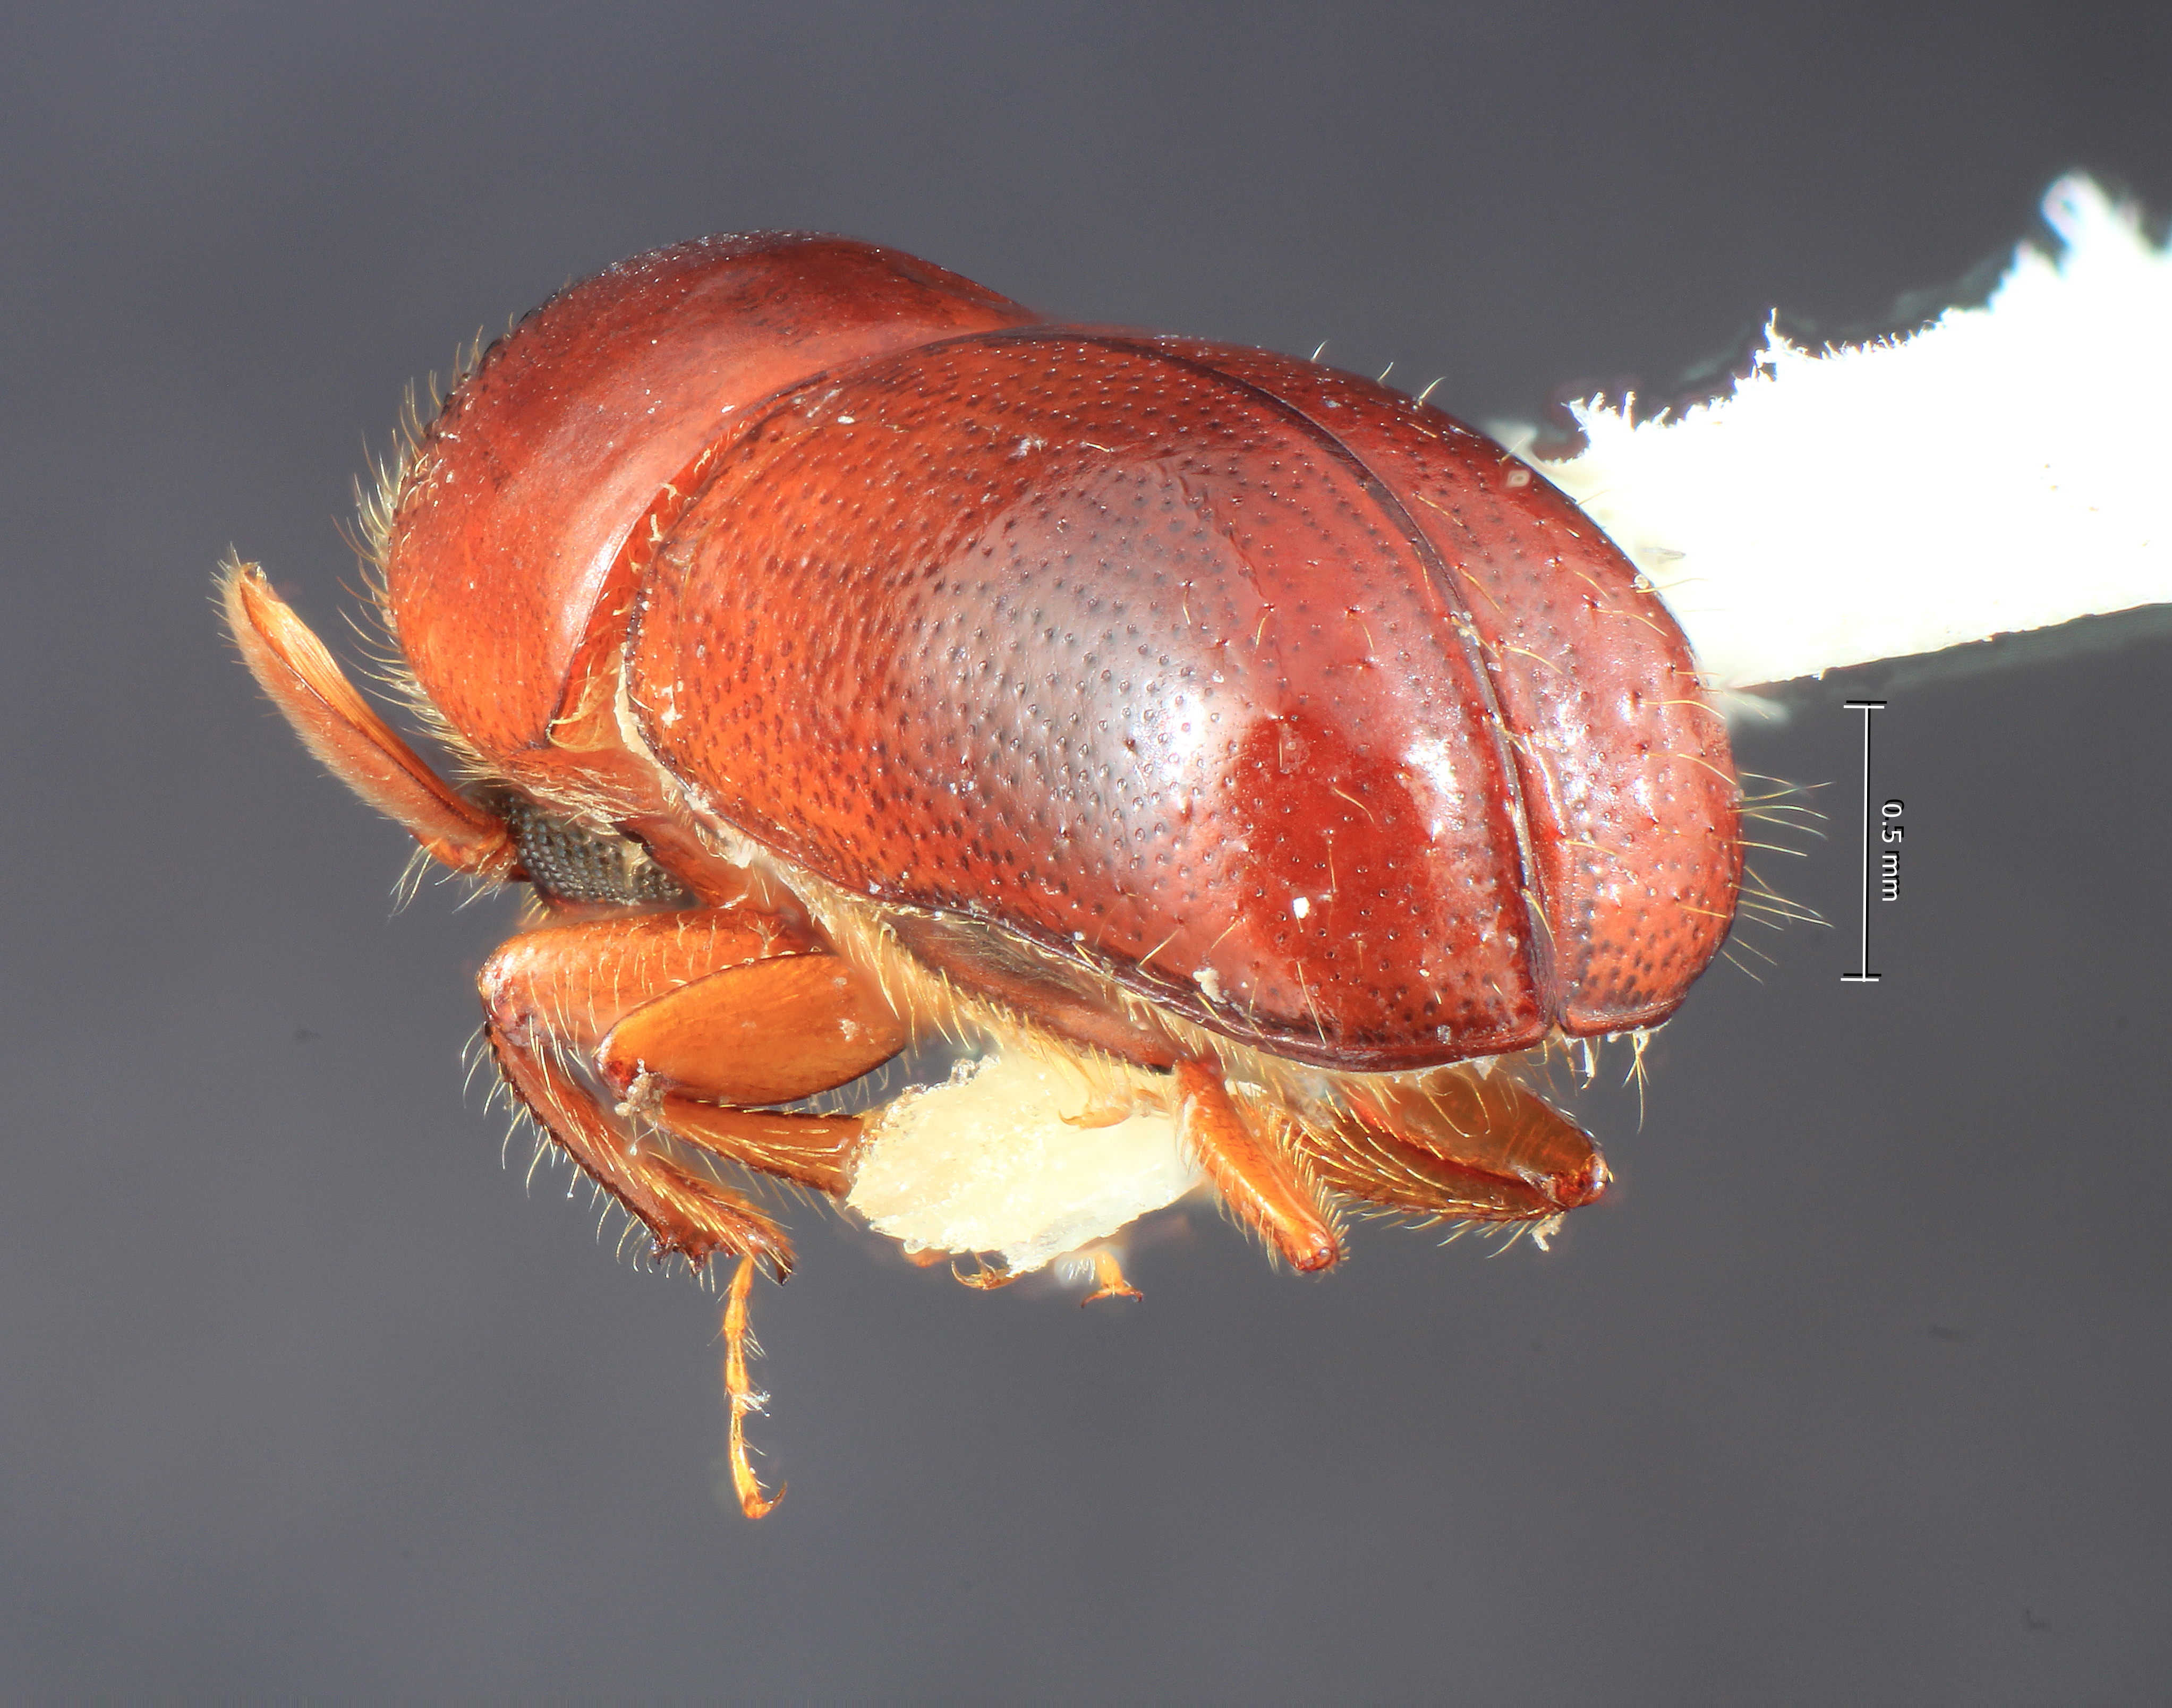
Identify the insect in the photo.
Corthylus castaneus
